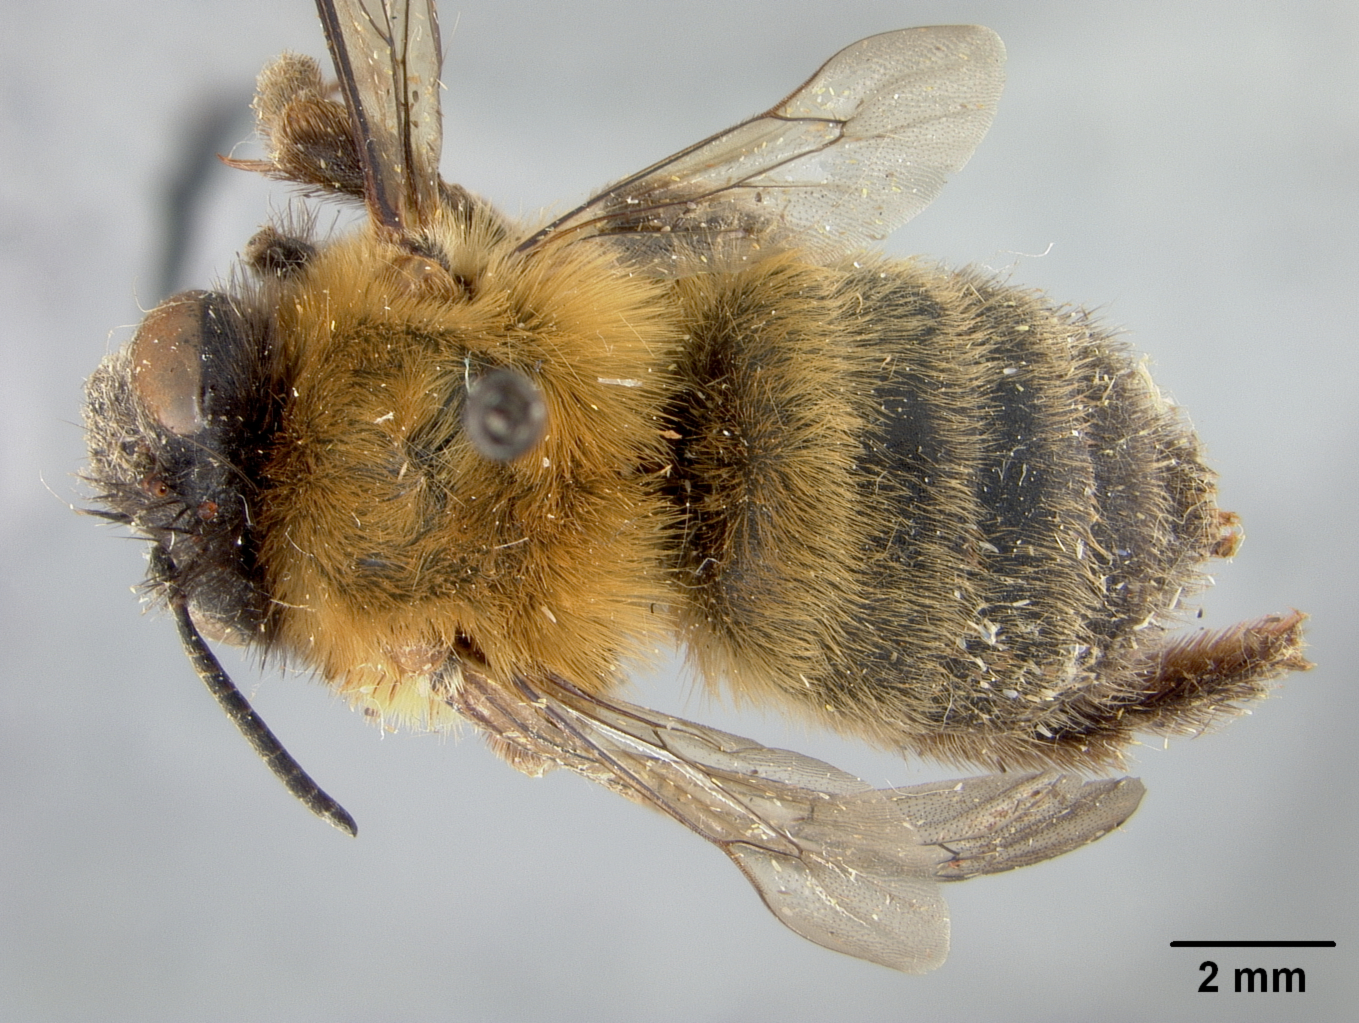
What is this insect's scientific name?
Anthophora abjuncta
